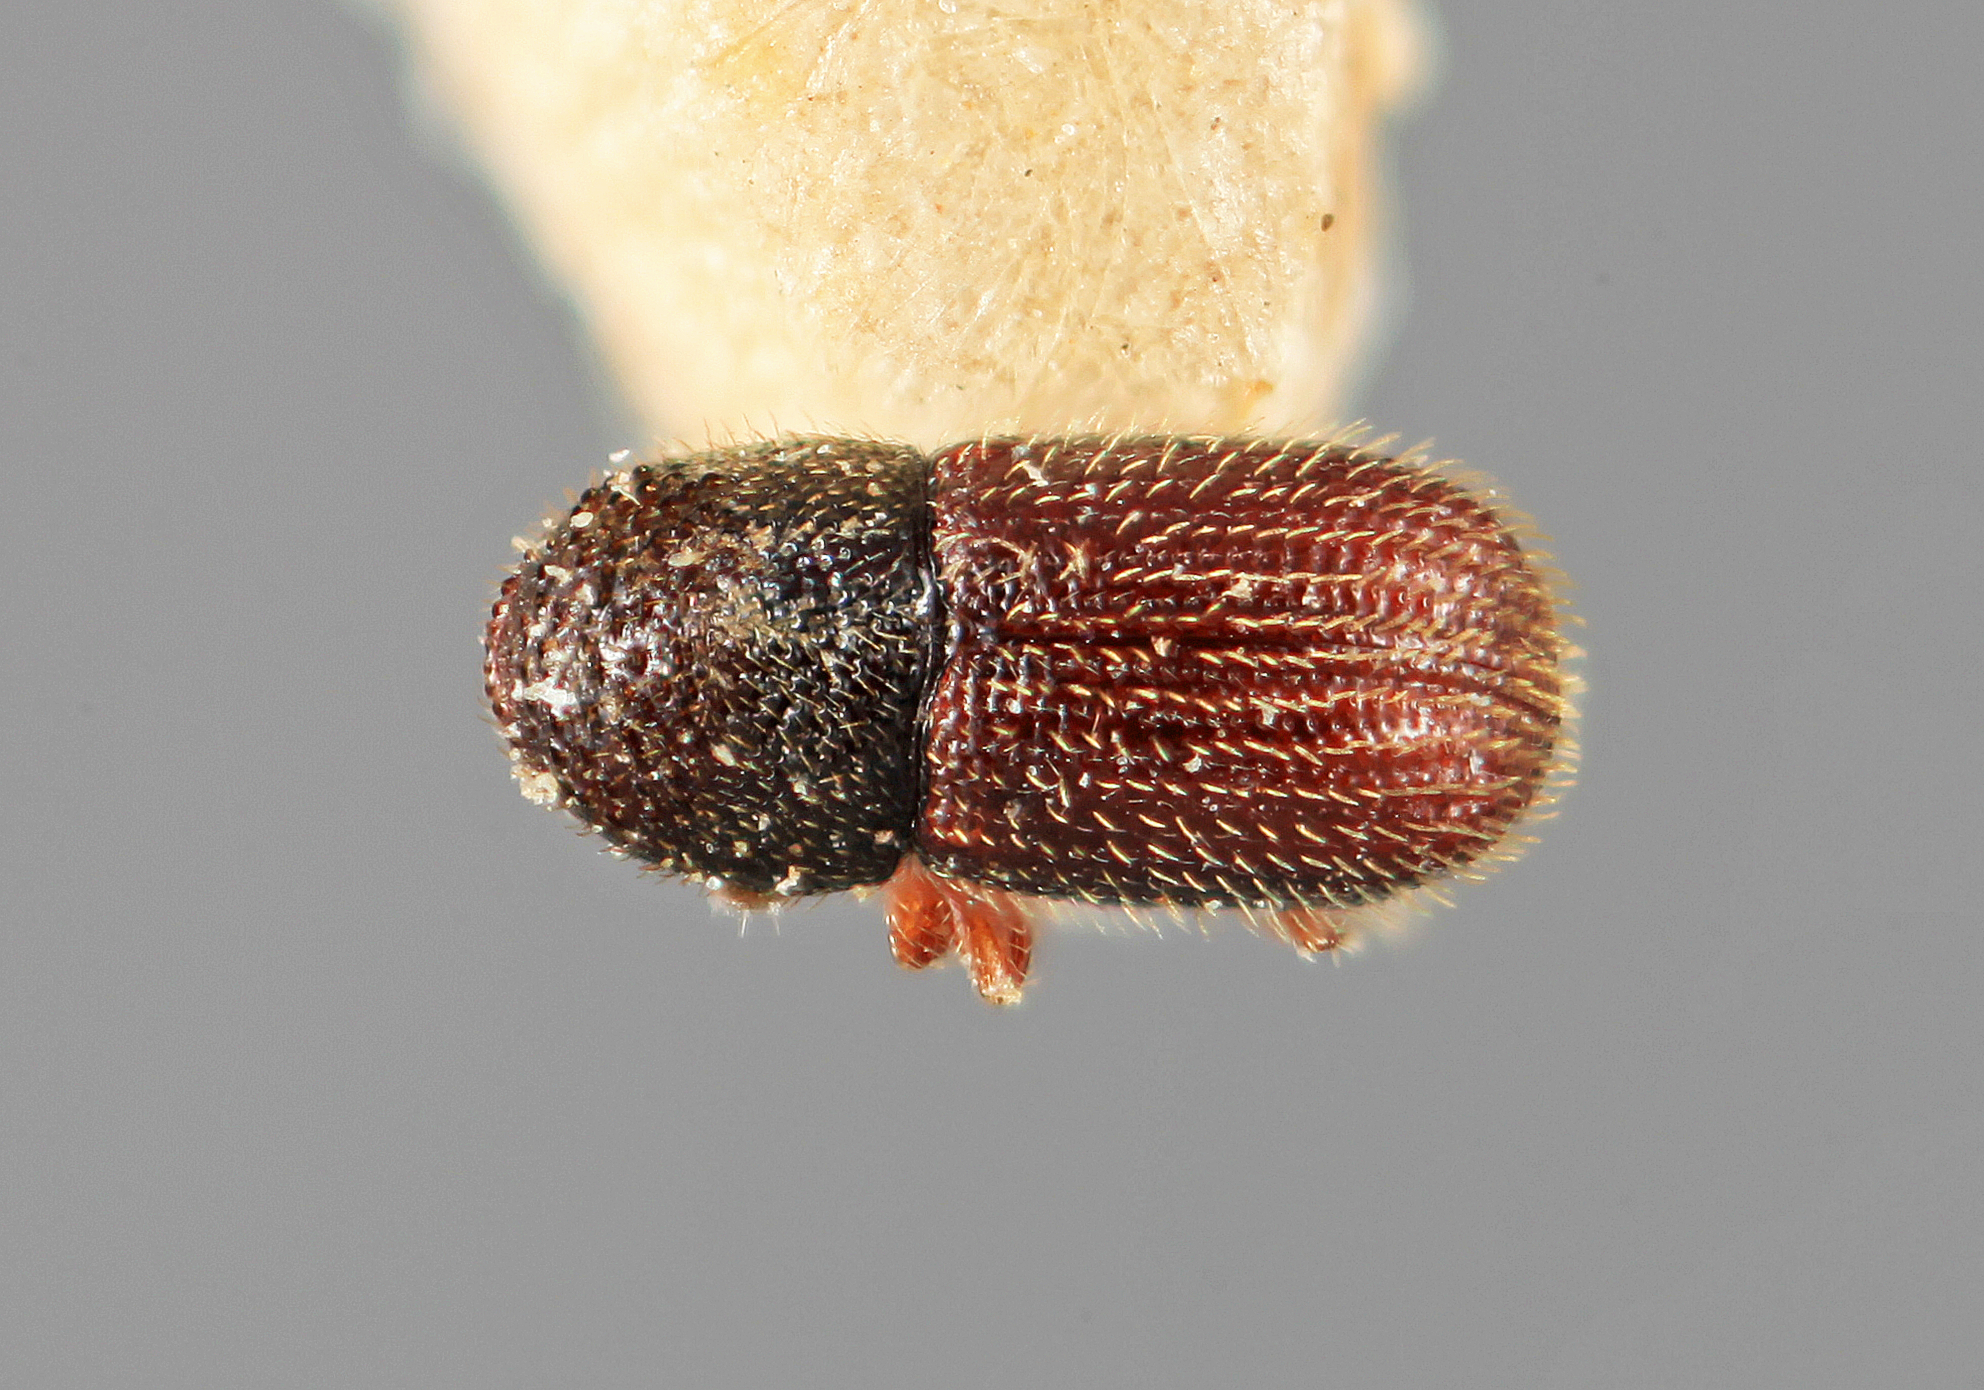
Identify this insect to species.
Scolytogenes indicus
